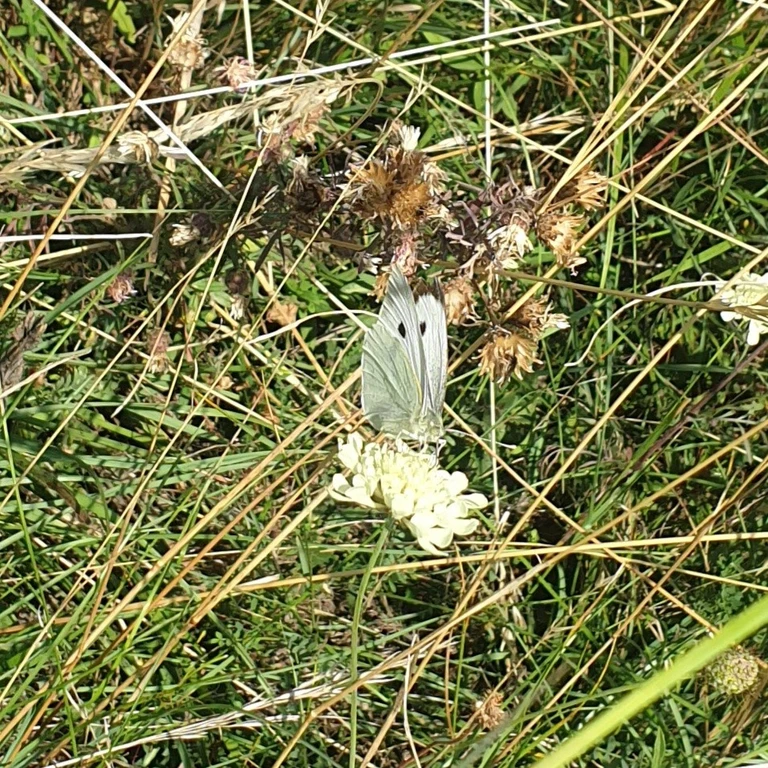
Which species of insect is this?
Pieris brassicae
